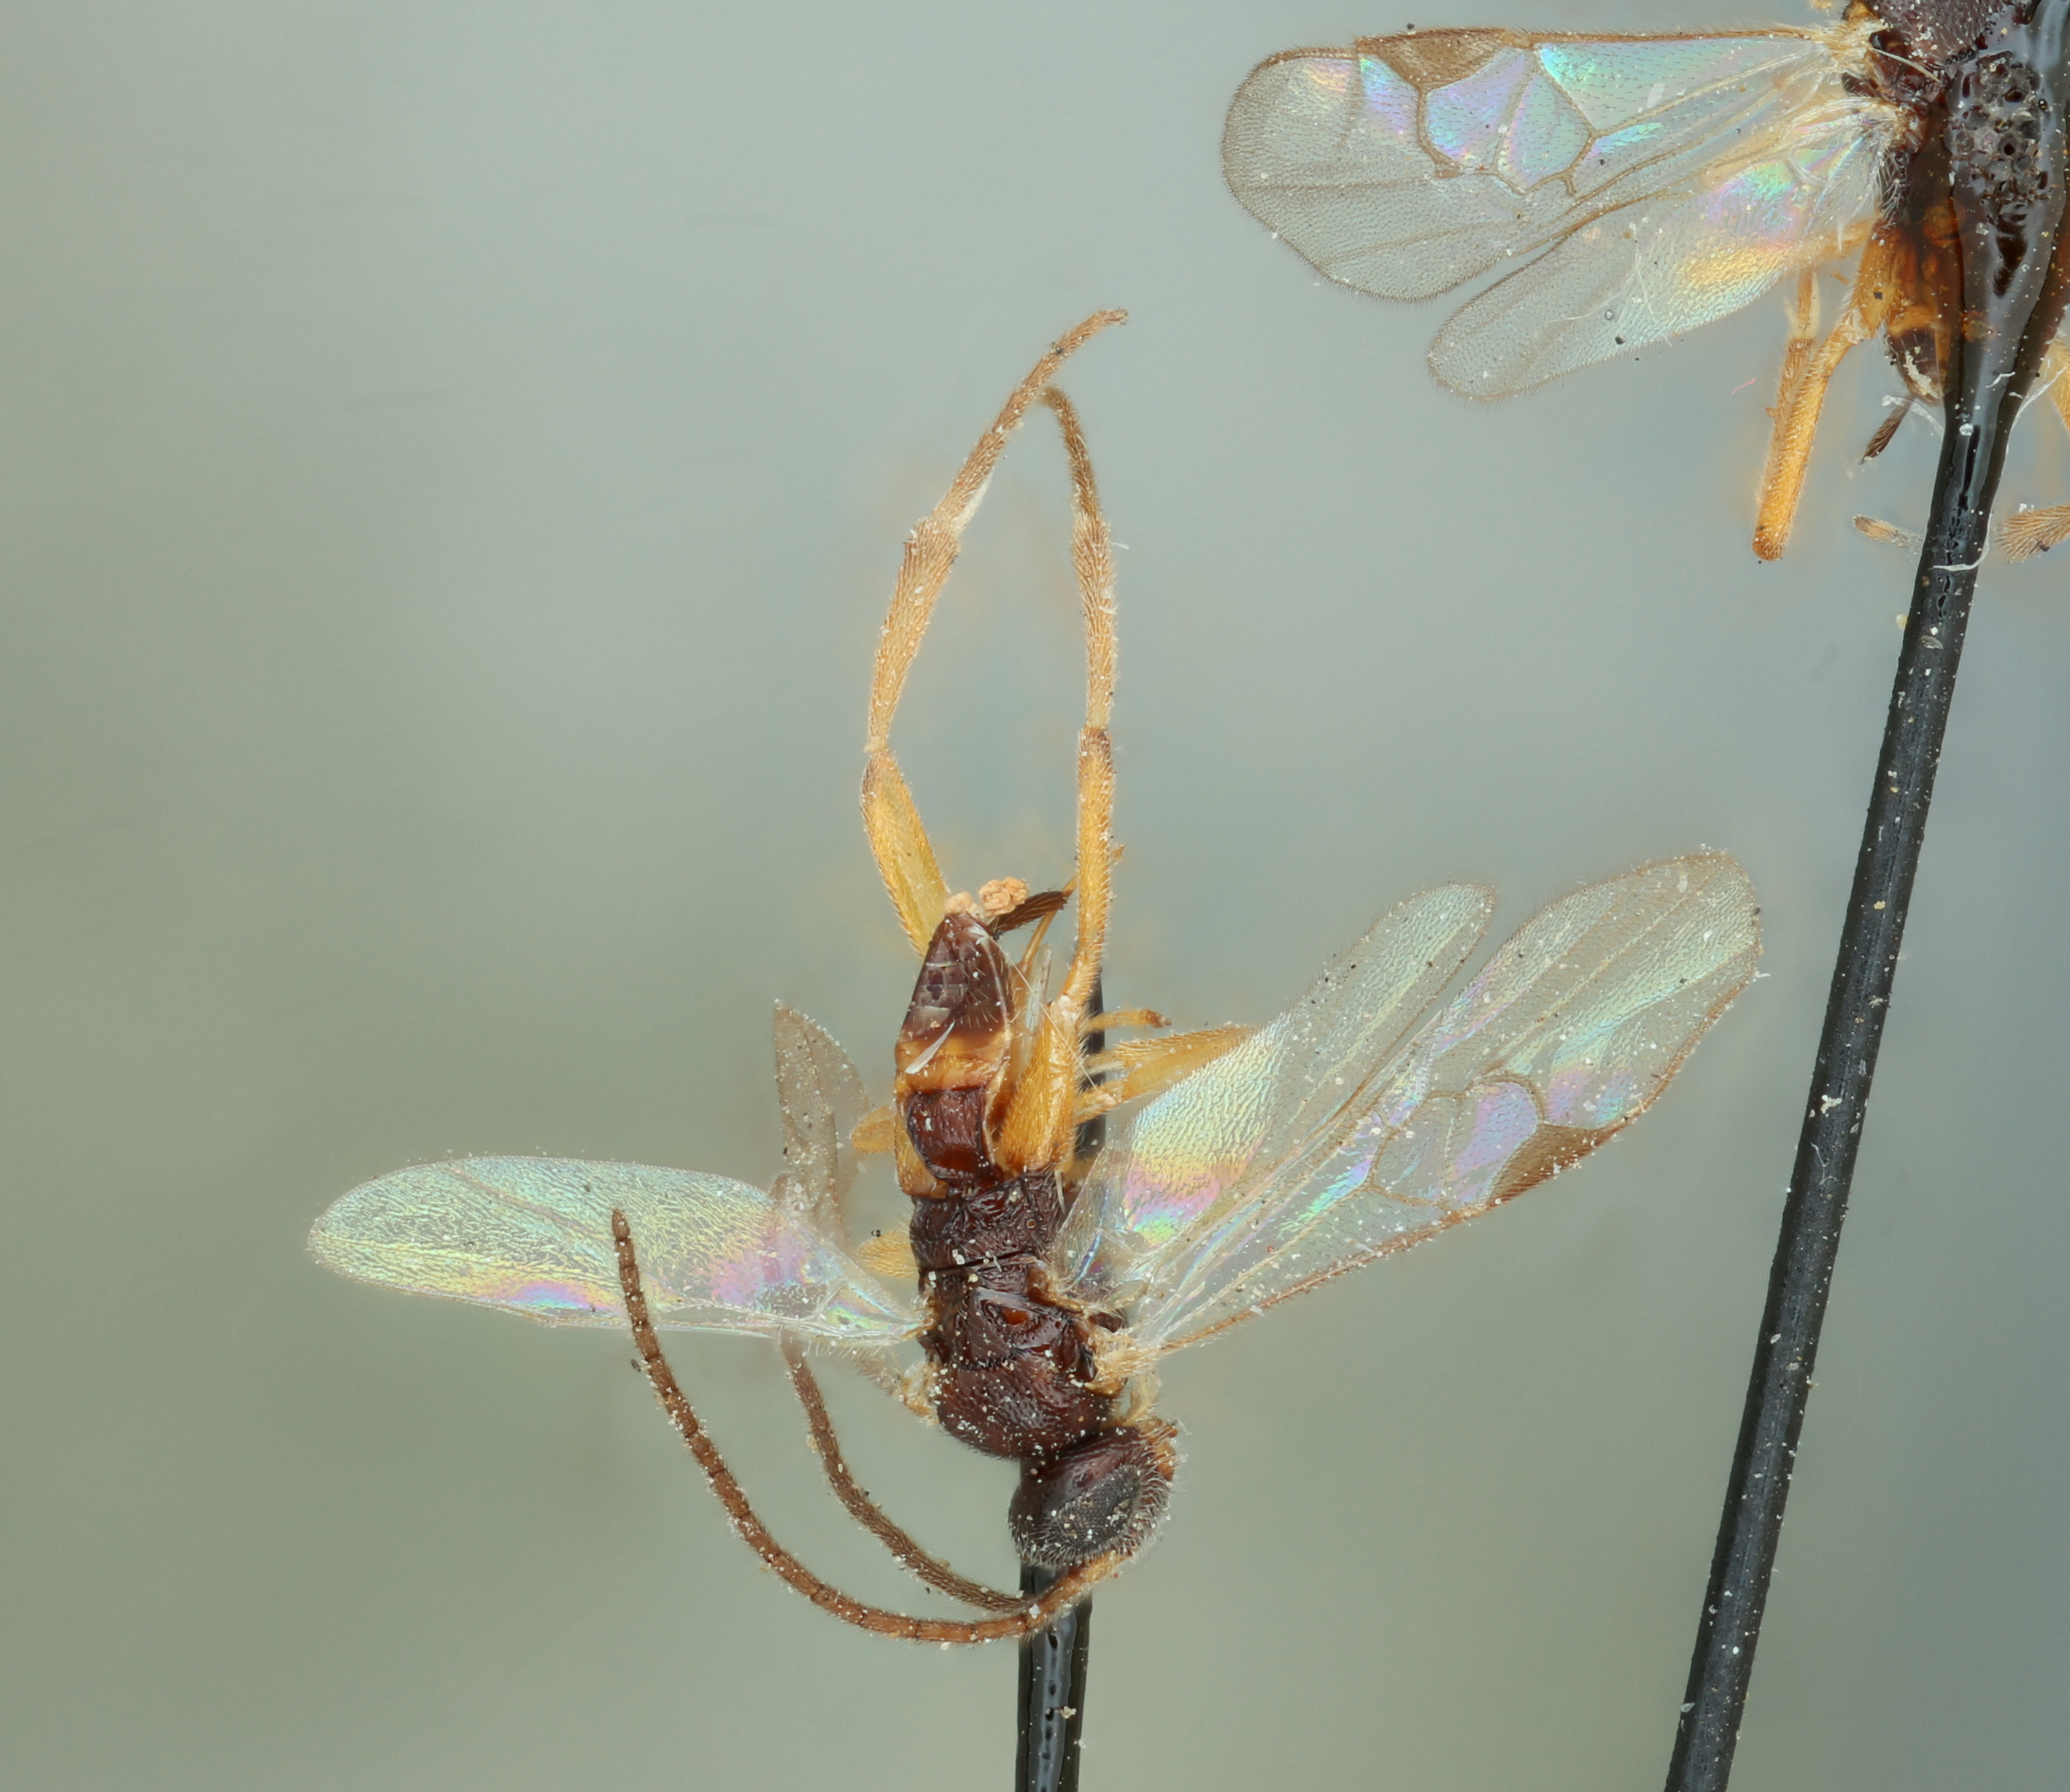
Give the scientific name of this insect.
Protapanteles recurvariae
